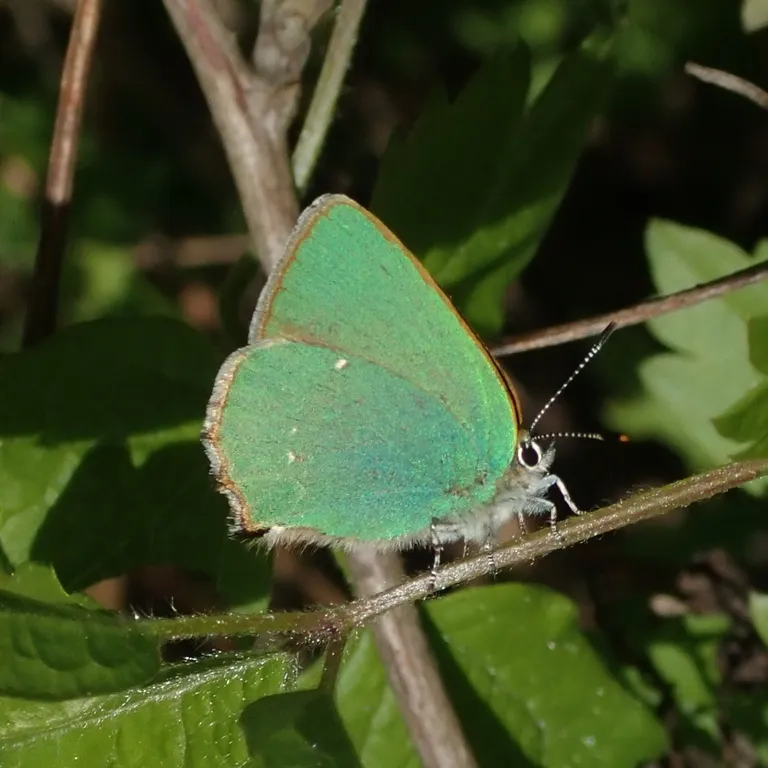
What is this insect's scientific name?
Callophrys rubi
